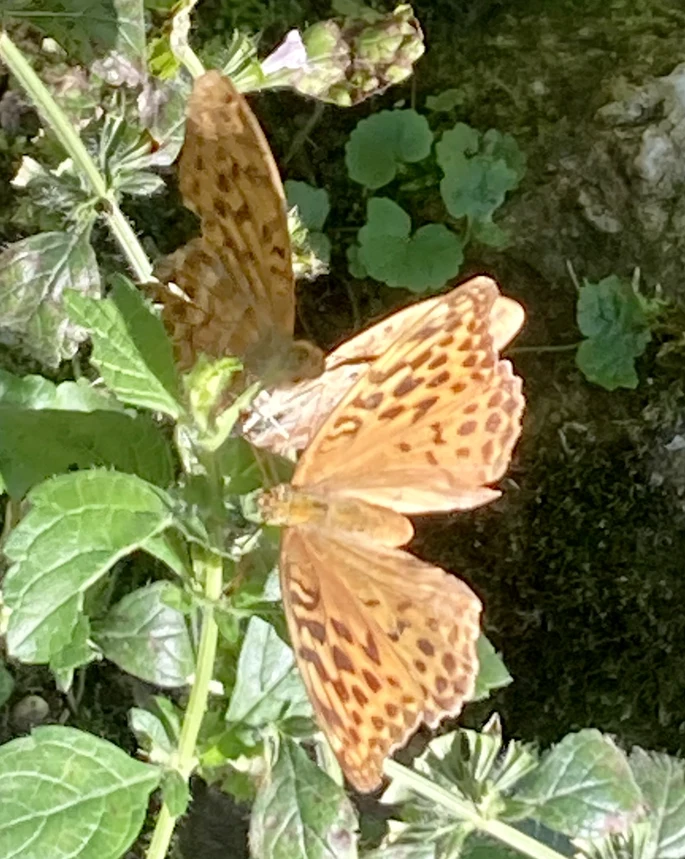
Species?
Argynnis paphia
